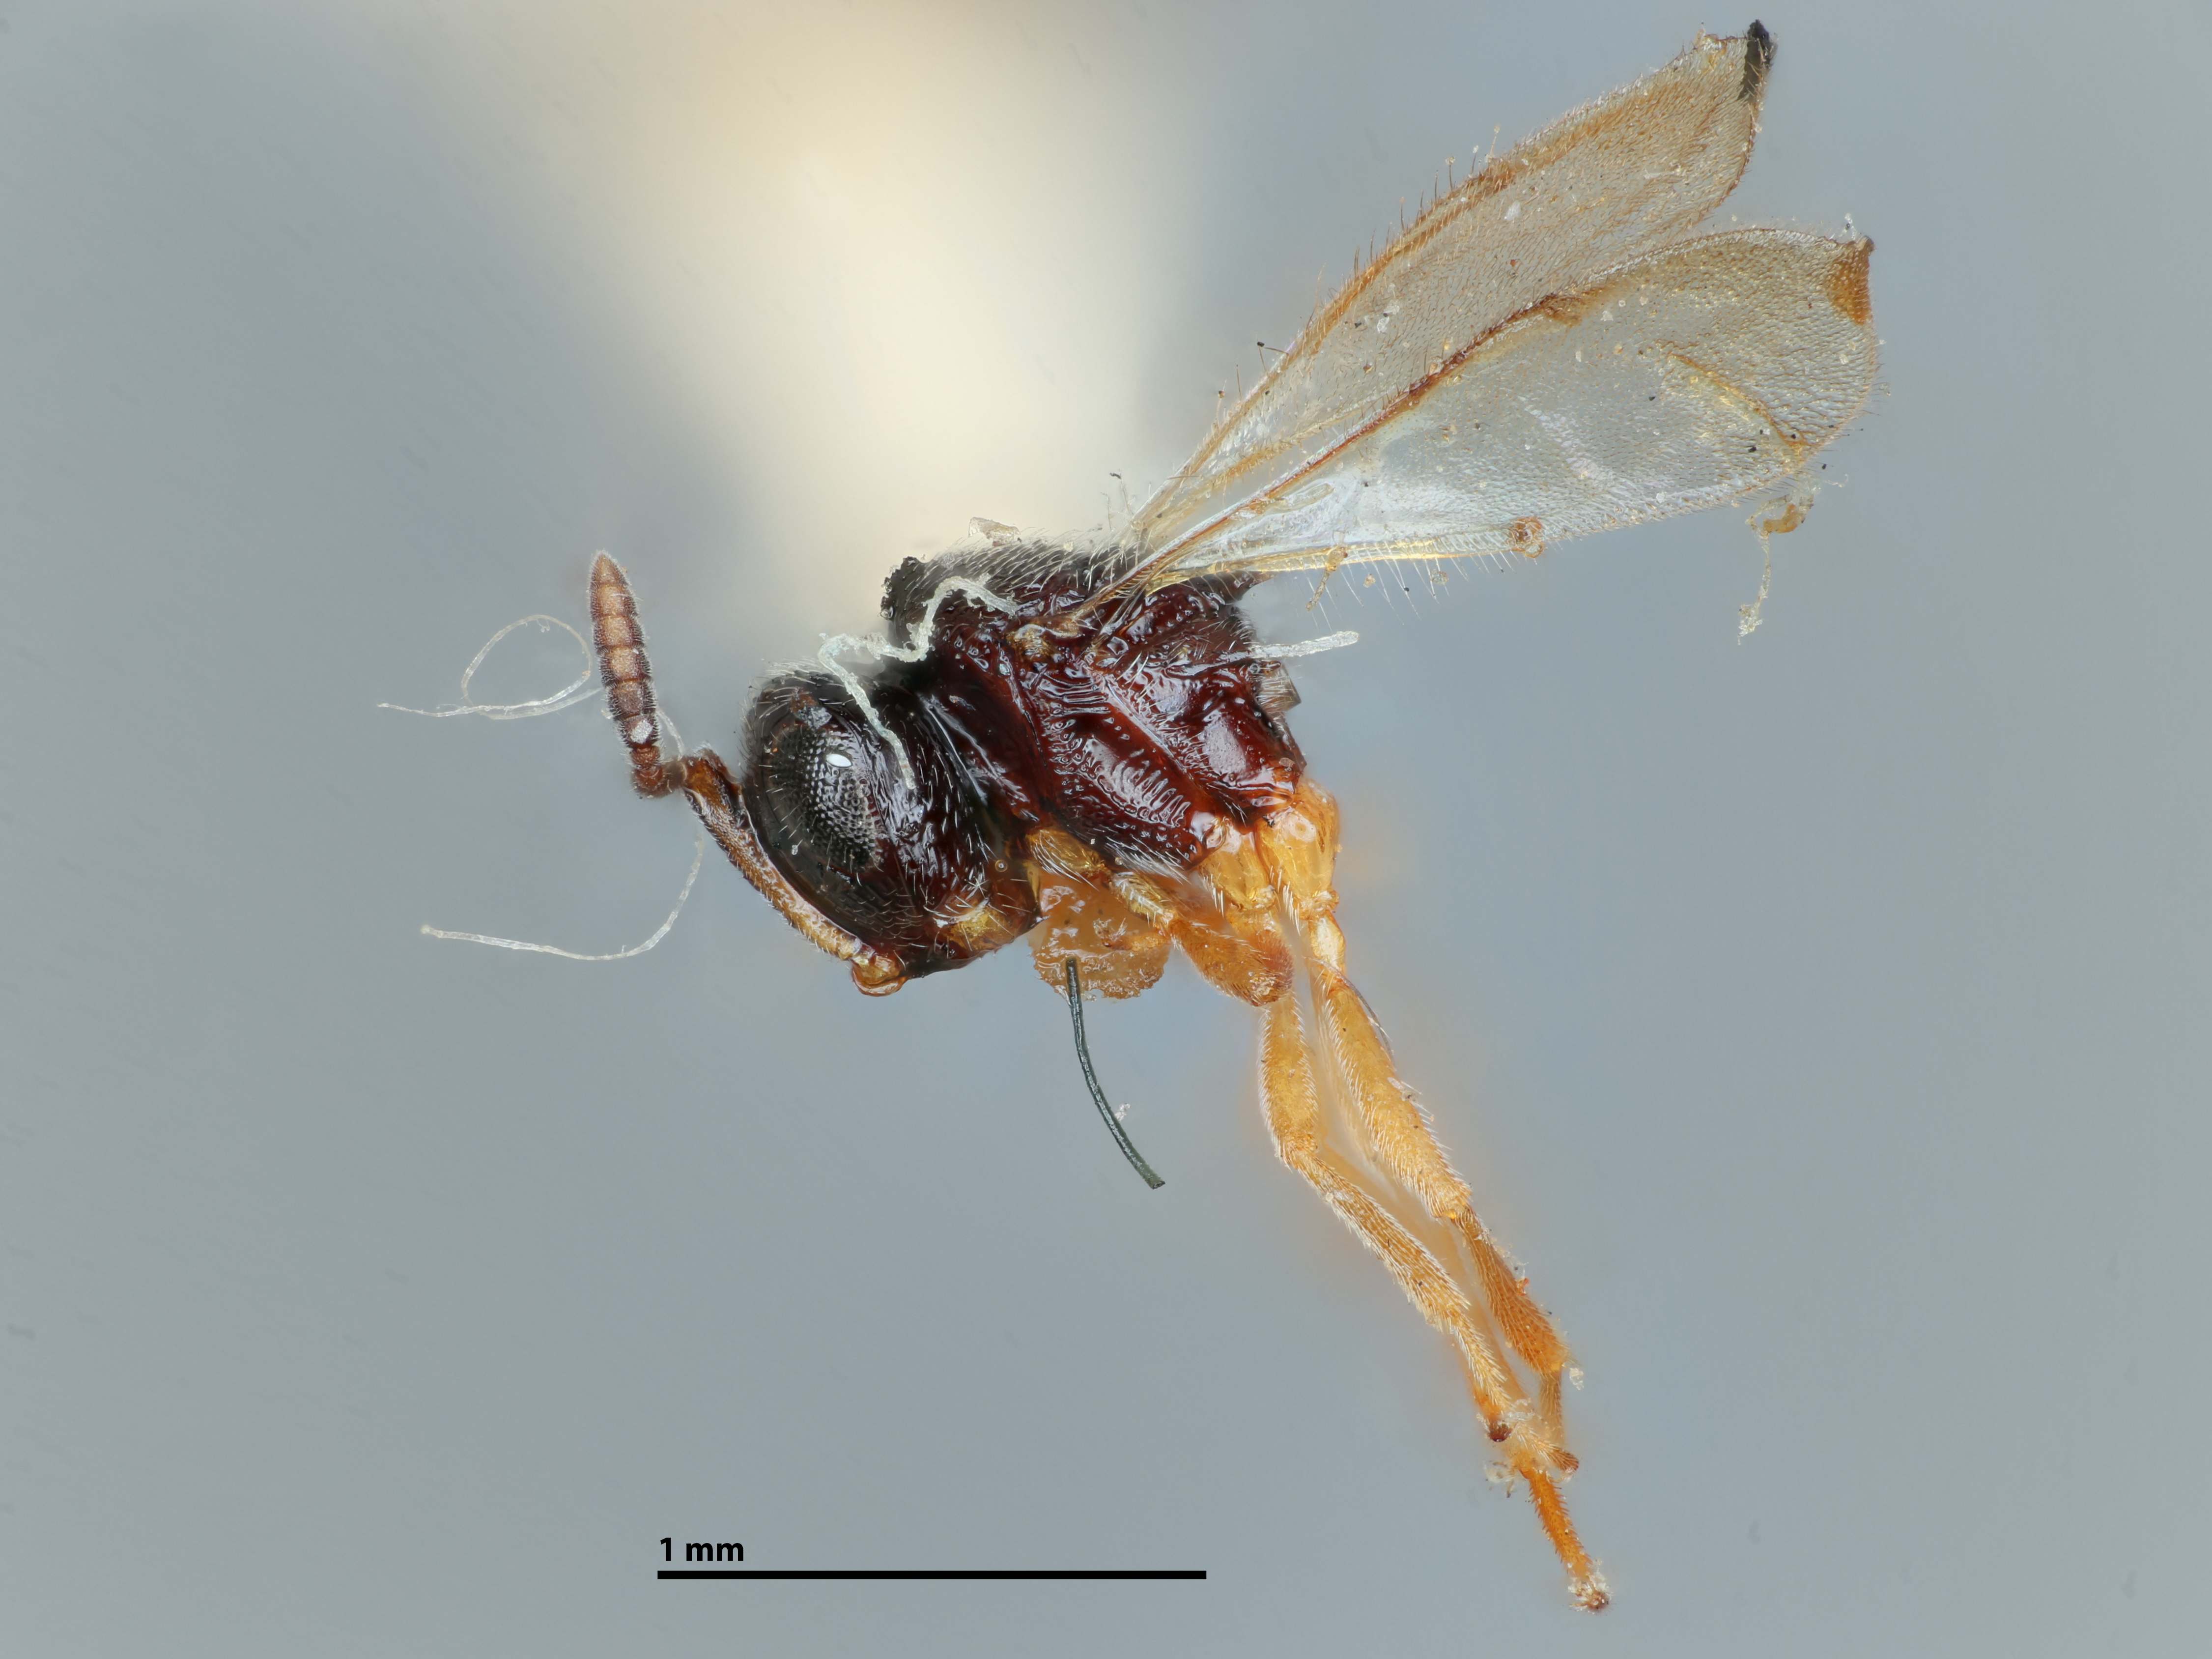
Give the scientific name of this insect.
Prosacantha marylandica
